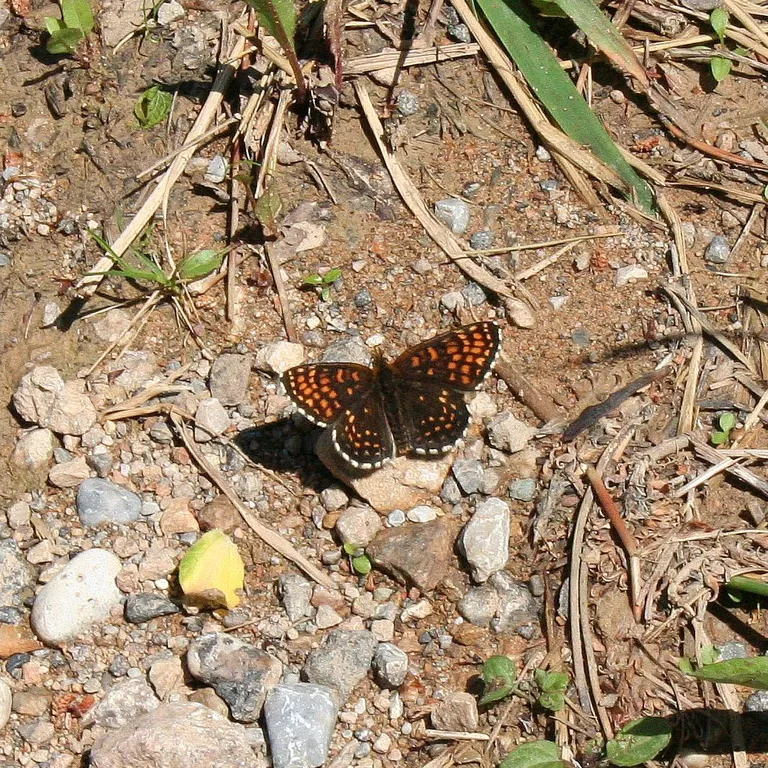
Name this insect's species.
Melitaea diamina
